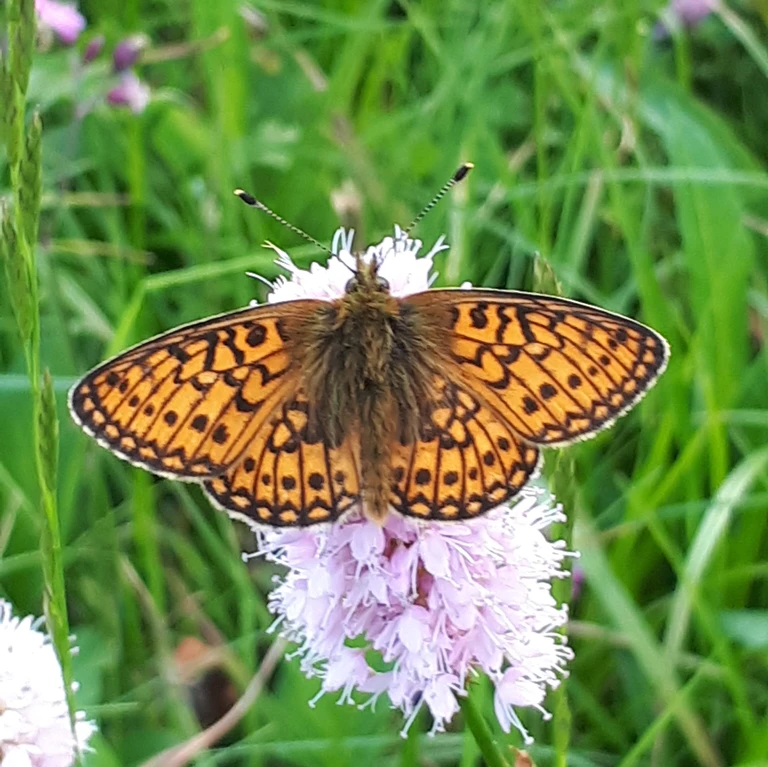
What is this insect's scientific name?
Boloria eunomia
